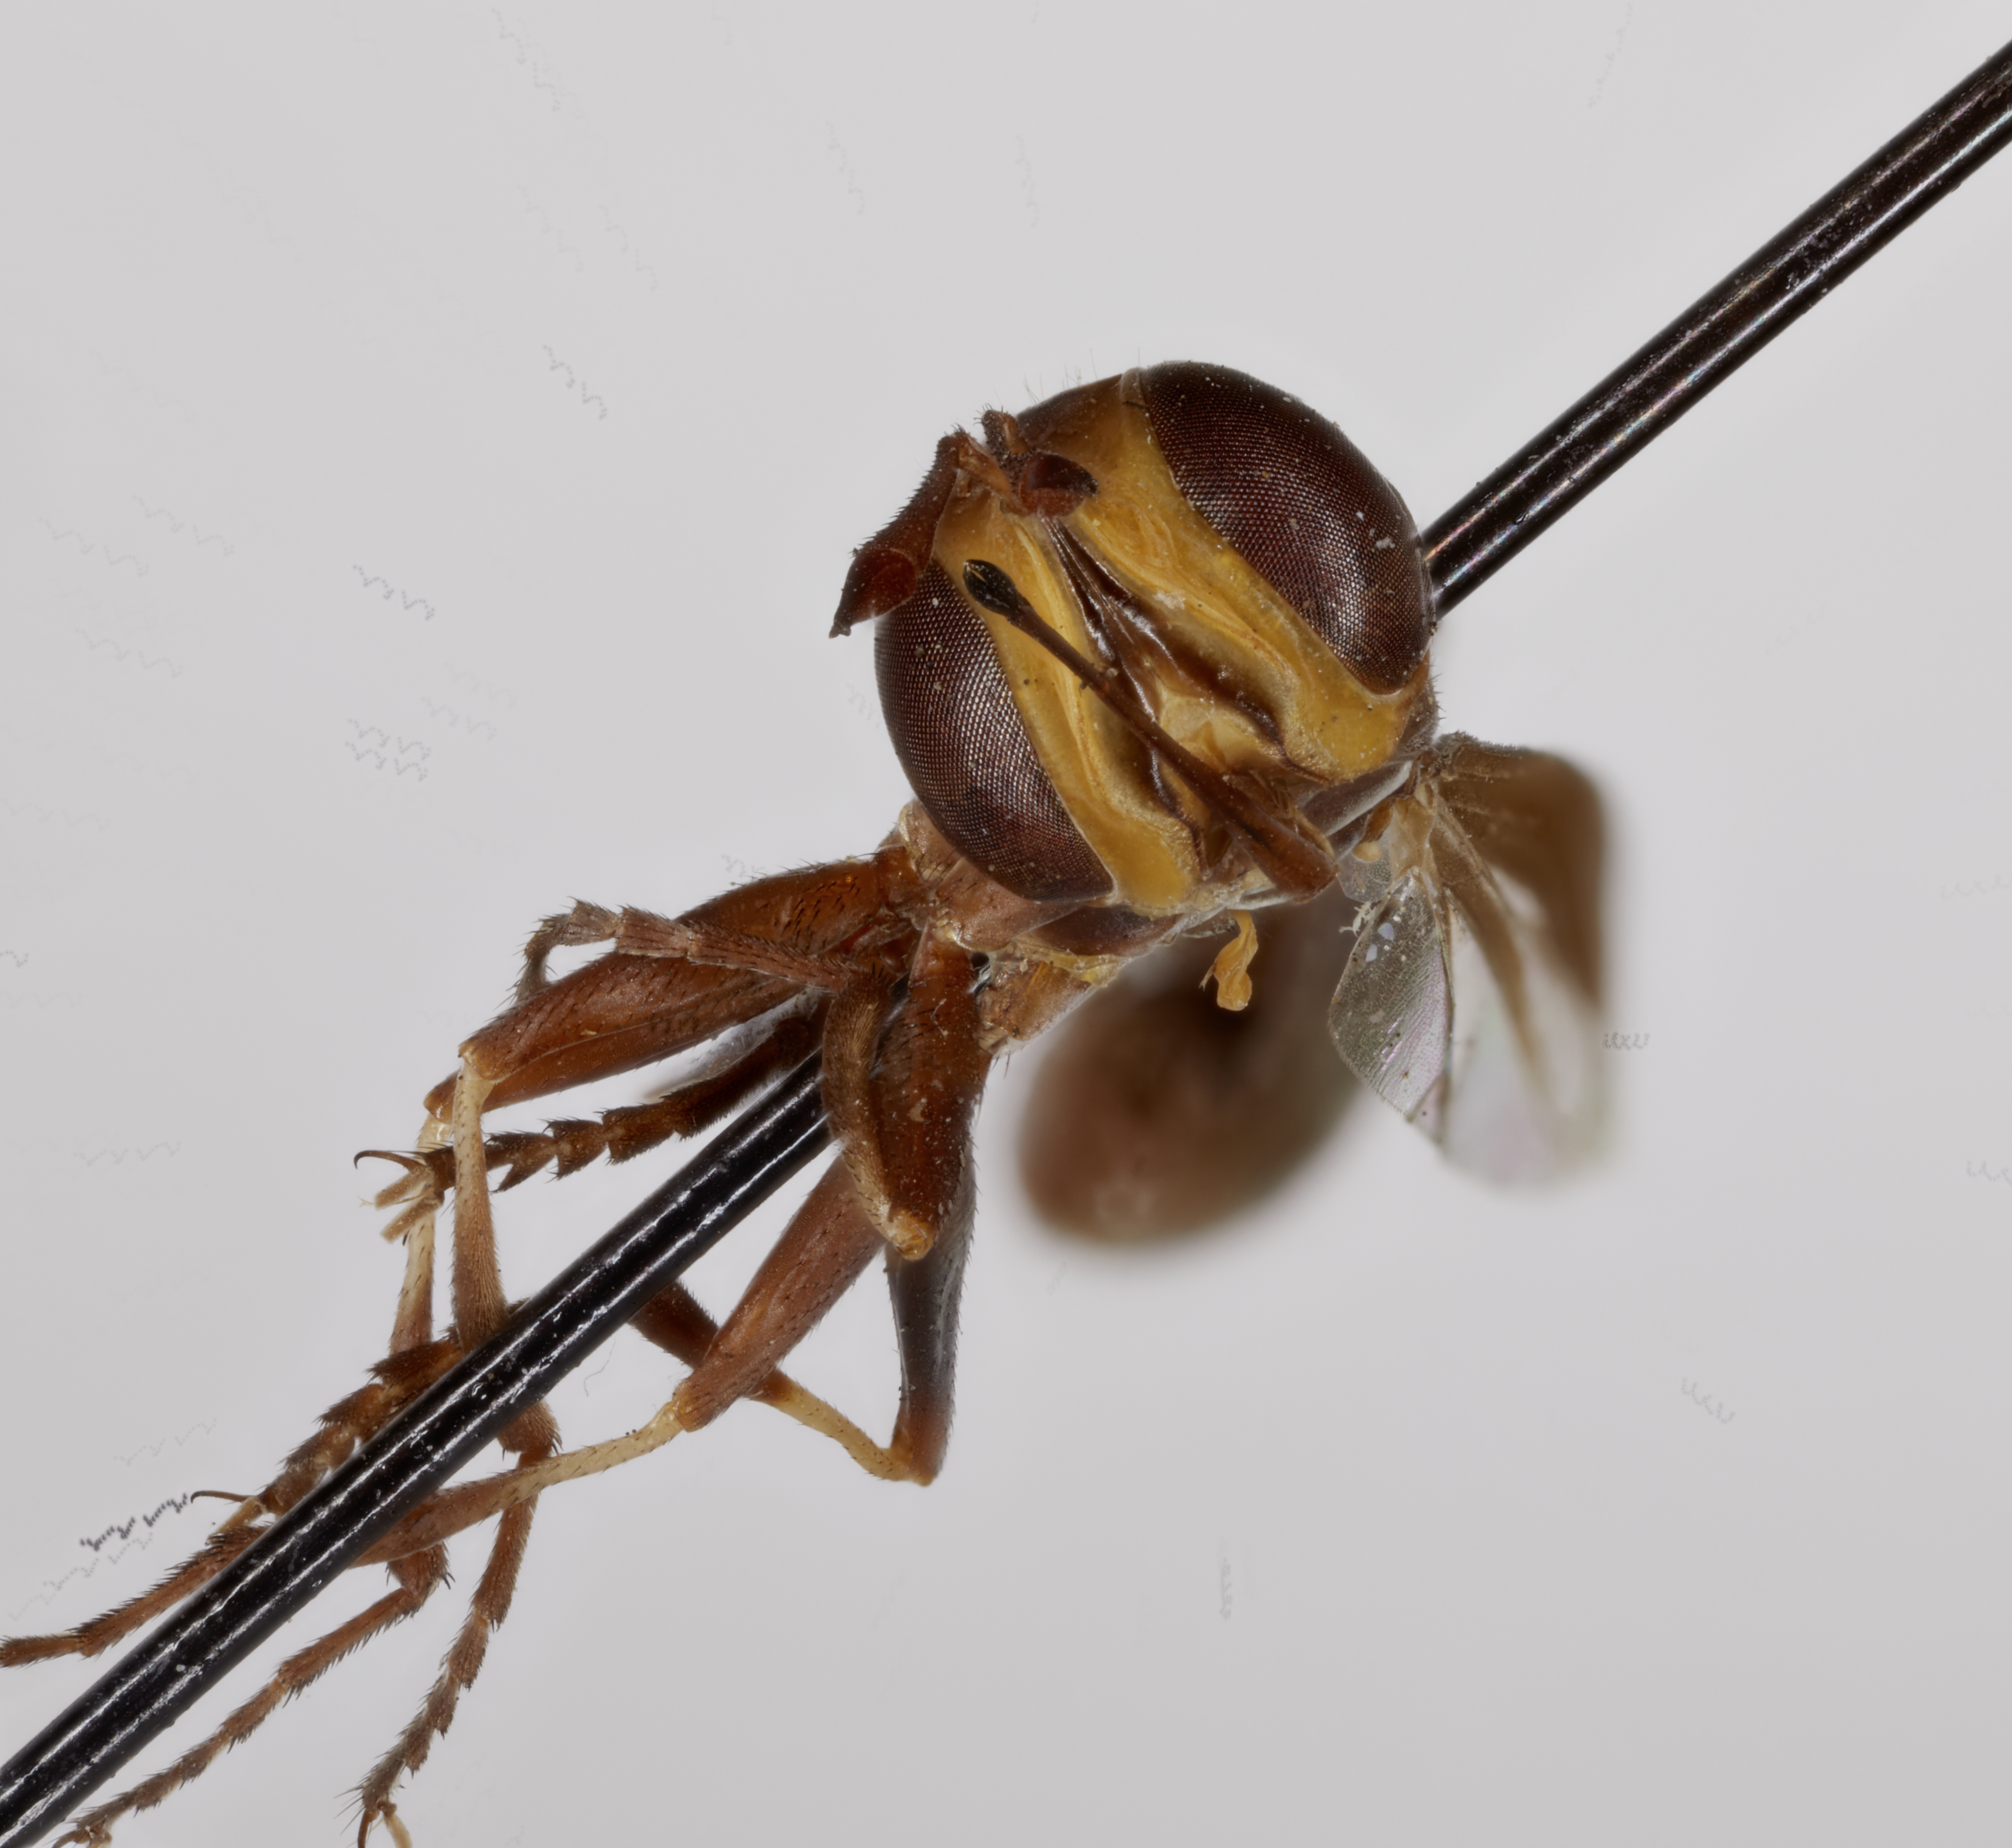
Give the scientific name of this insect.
Physocephala madagascariensis
